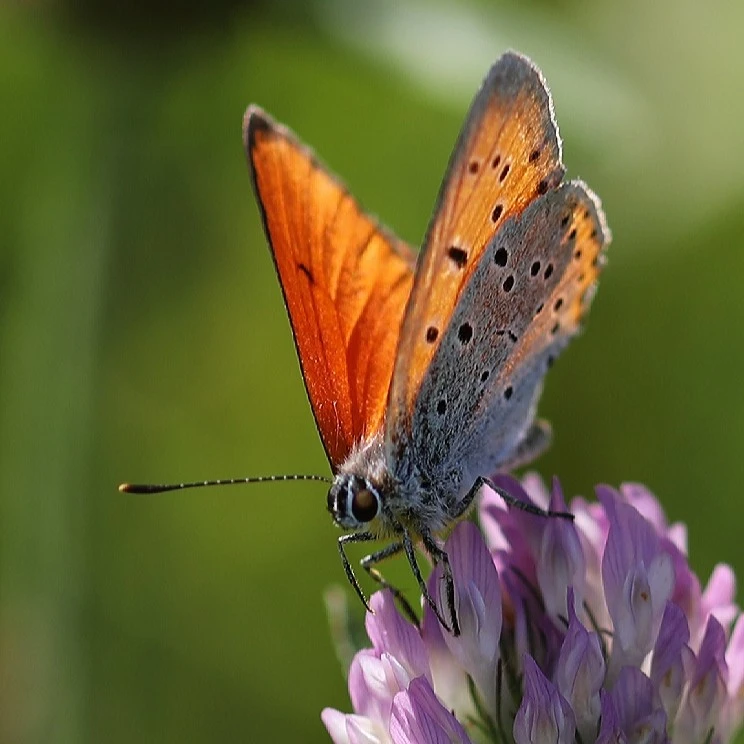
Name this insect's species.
Lycaena dispar
